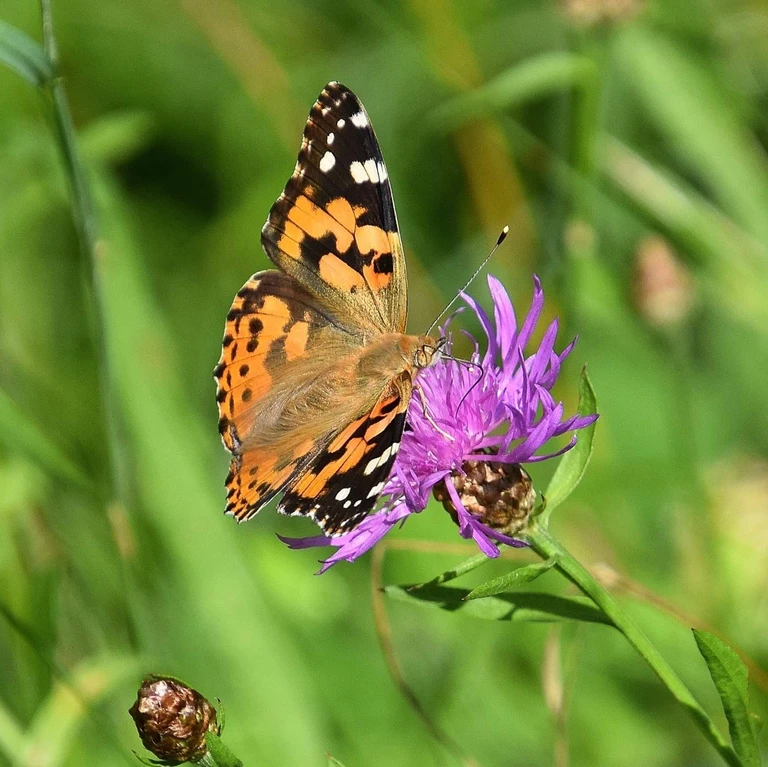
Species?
Vanessa cardui
